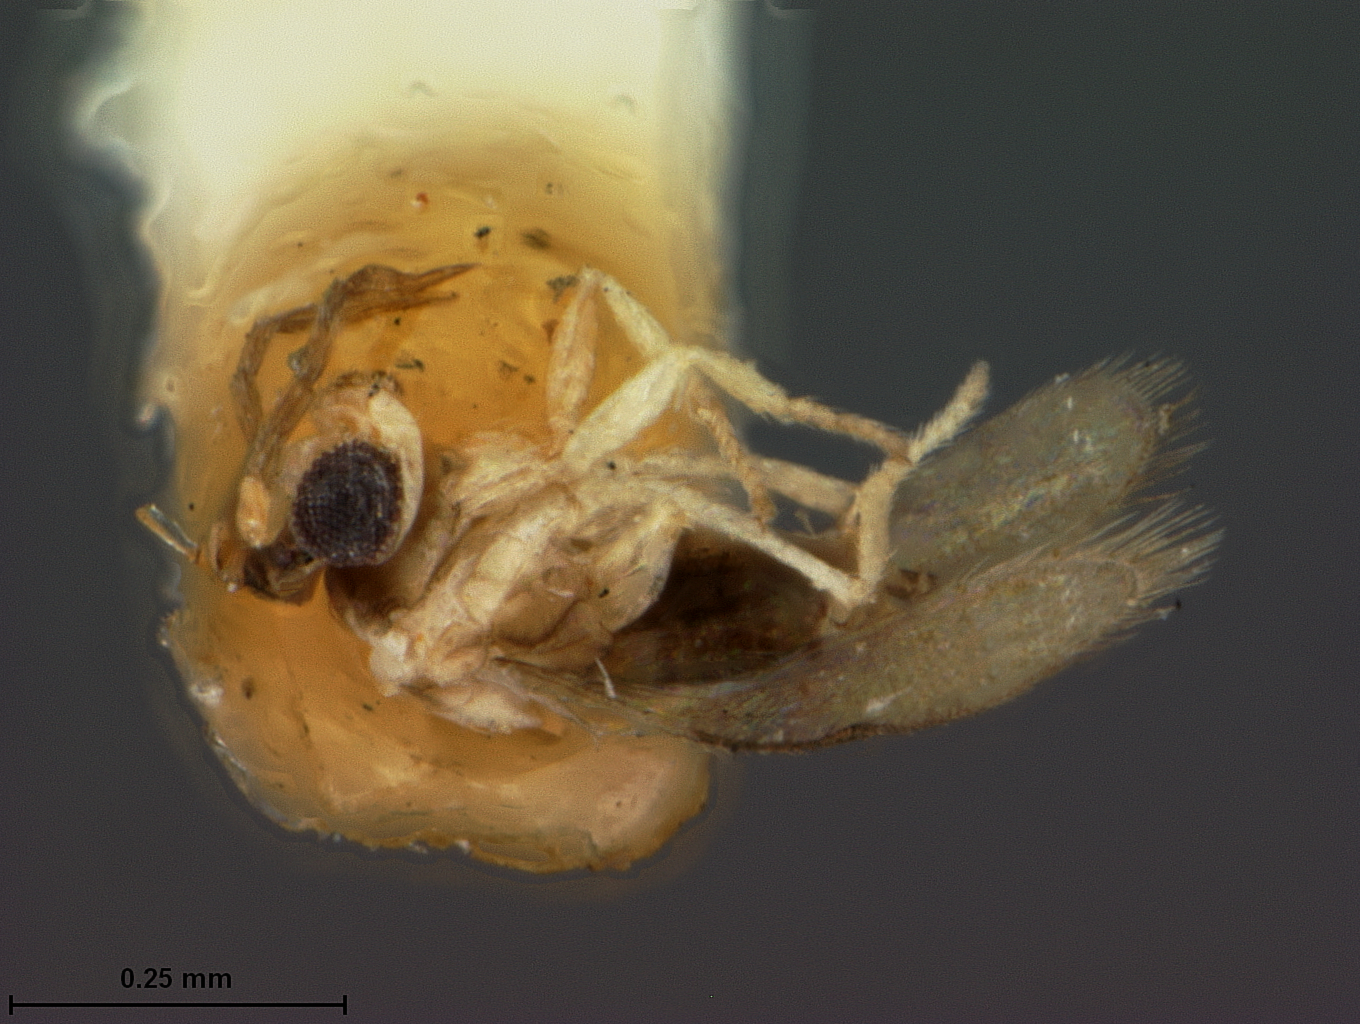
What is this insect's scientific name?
Aspidiotiphagus aleyrodis
